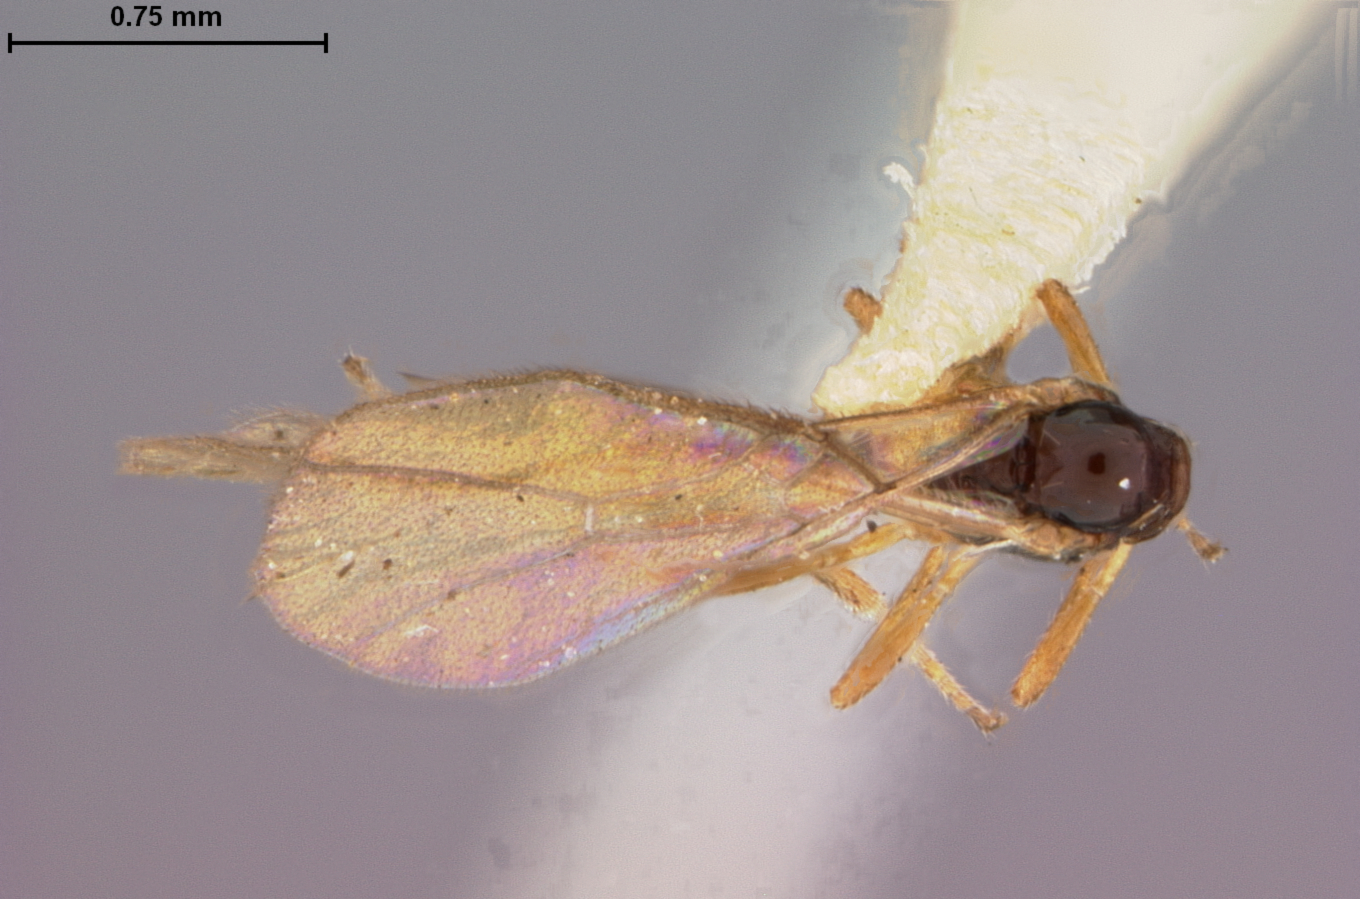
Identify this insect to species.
Aspilota ordinaria
